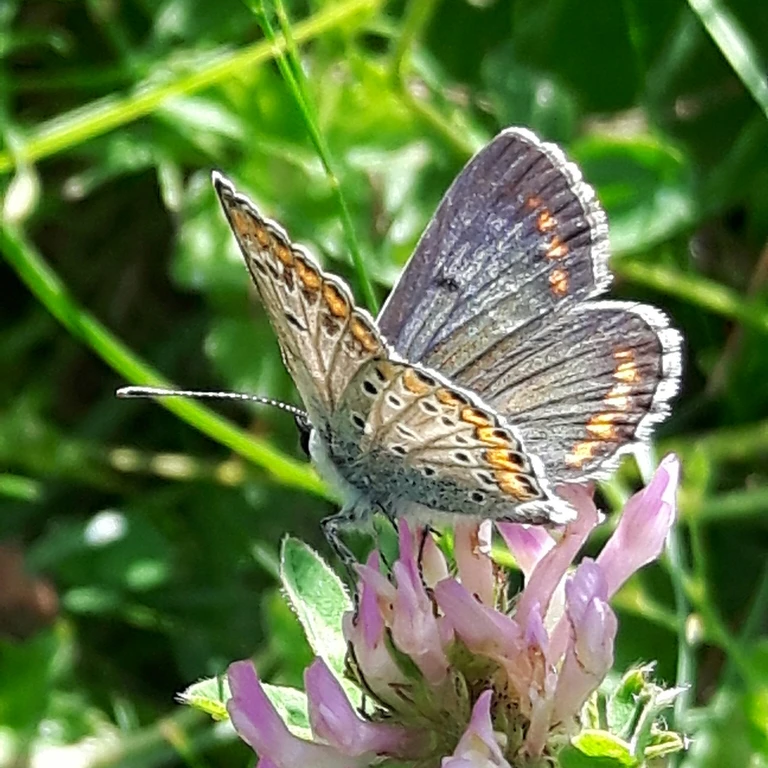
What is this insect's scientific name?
Aricia agestis/artaxerxes
